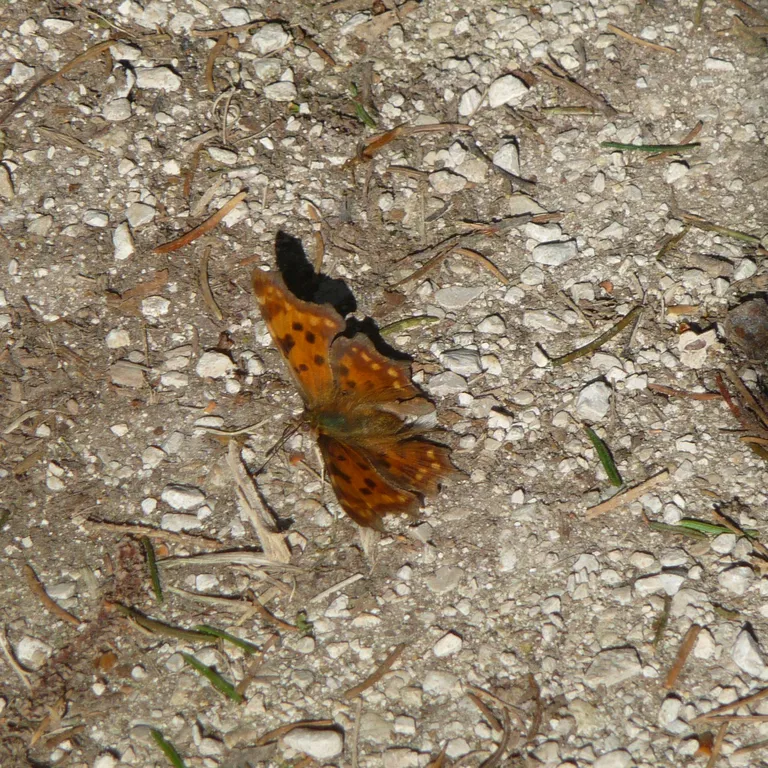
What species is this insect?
Polygonia c-album
